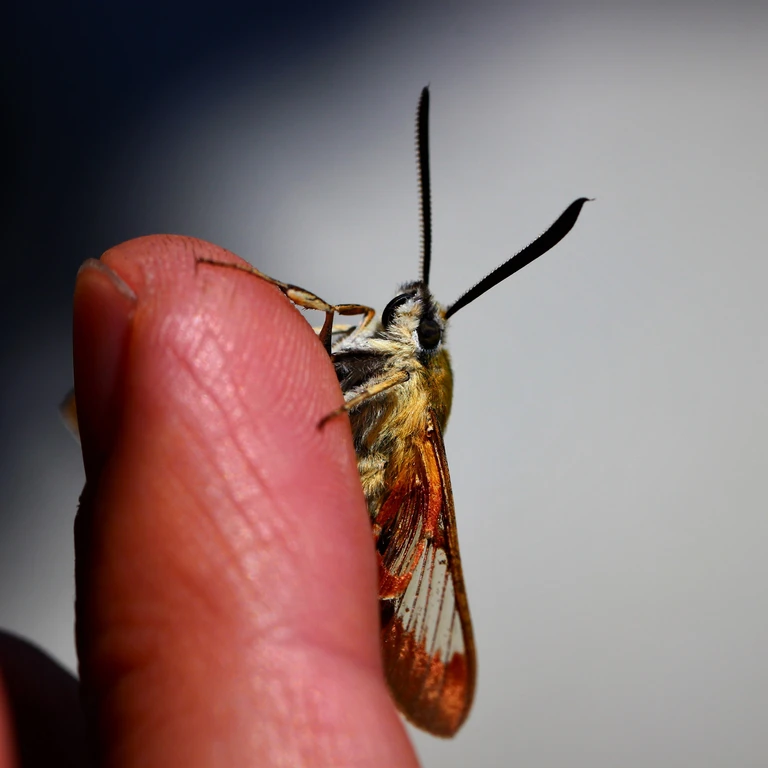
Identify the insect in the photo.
Hemaris fuciformis
